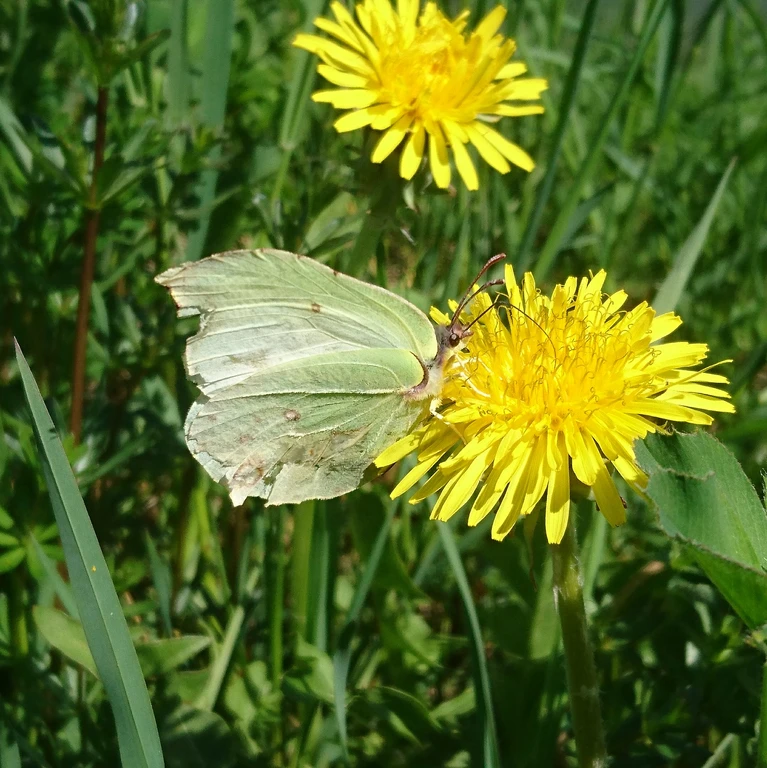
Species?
Gonepteryx rhamni
